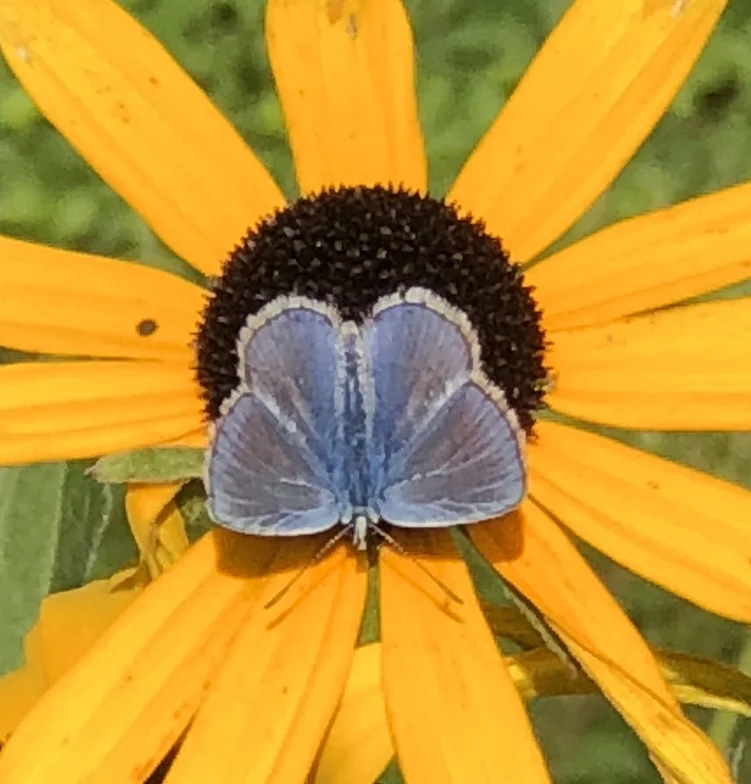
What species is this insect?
Polyommatus icarus
